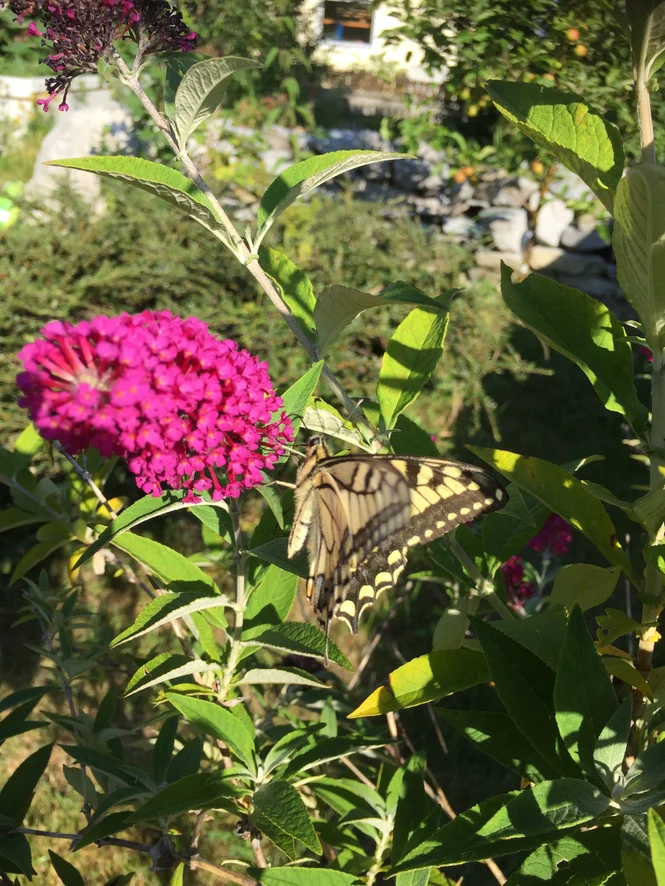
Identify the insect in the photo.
Papilio machaon
